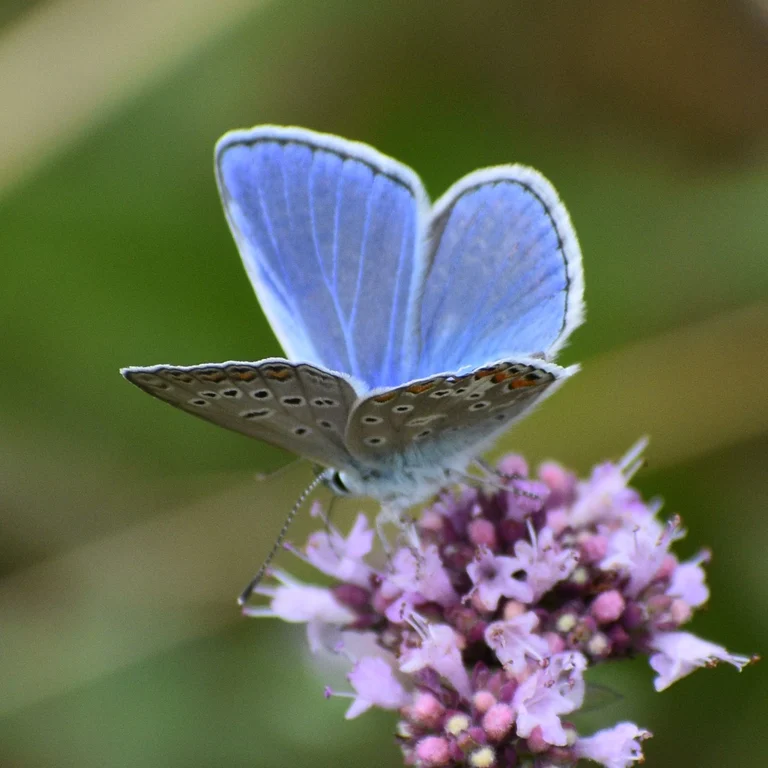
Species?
Polyommatus icarus
